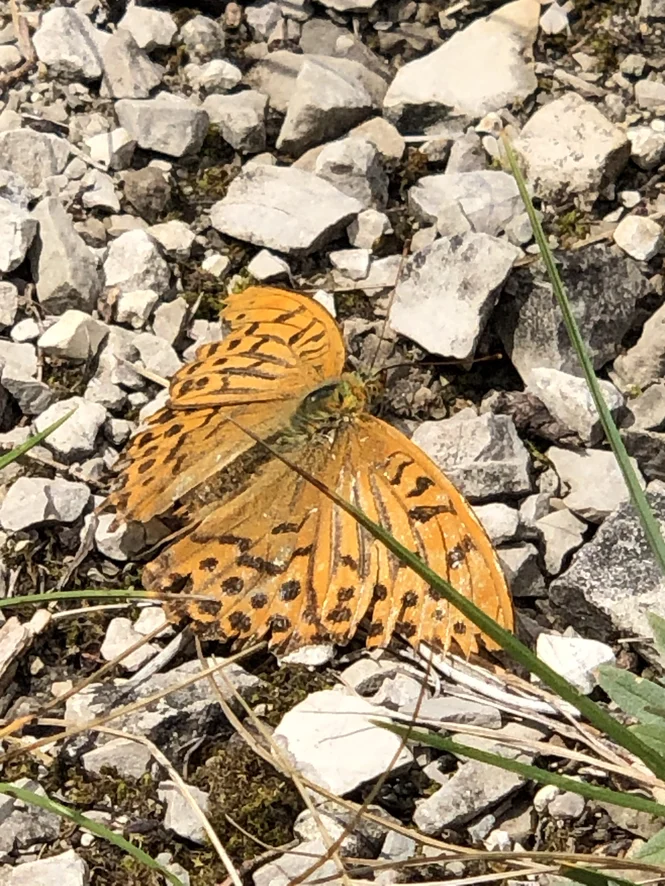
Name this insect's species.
Argynnis paphia
